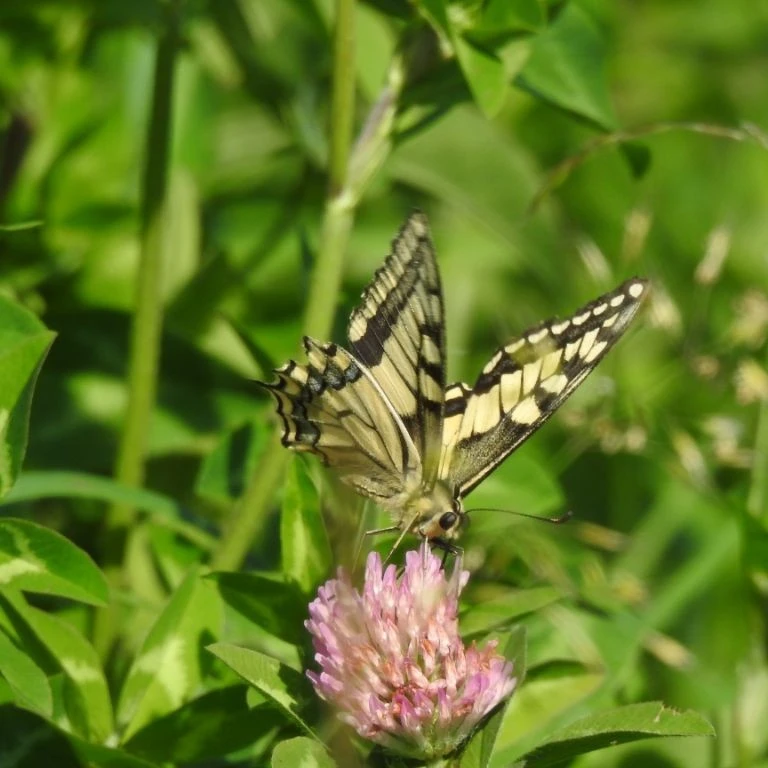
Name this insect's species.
Papilio machaon
